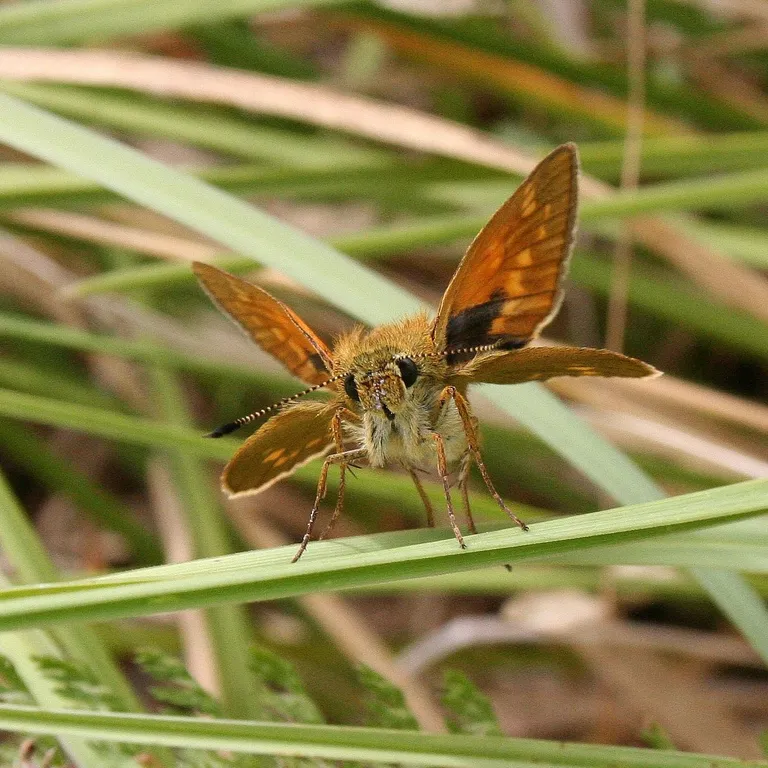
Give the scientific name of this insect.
Ochlodes sylvanus (also Ochlodes venata)
